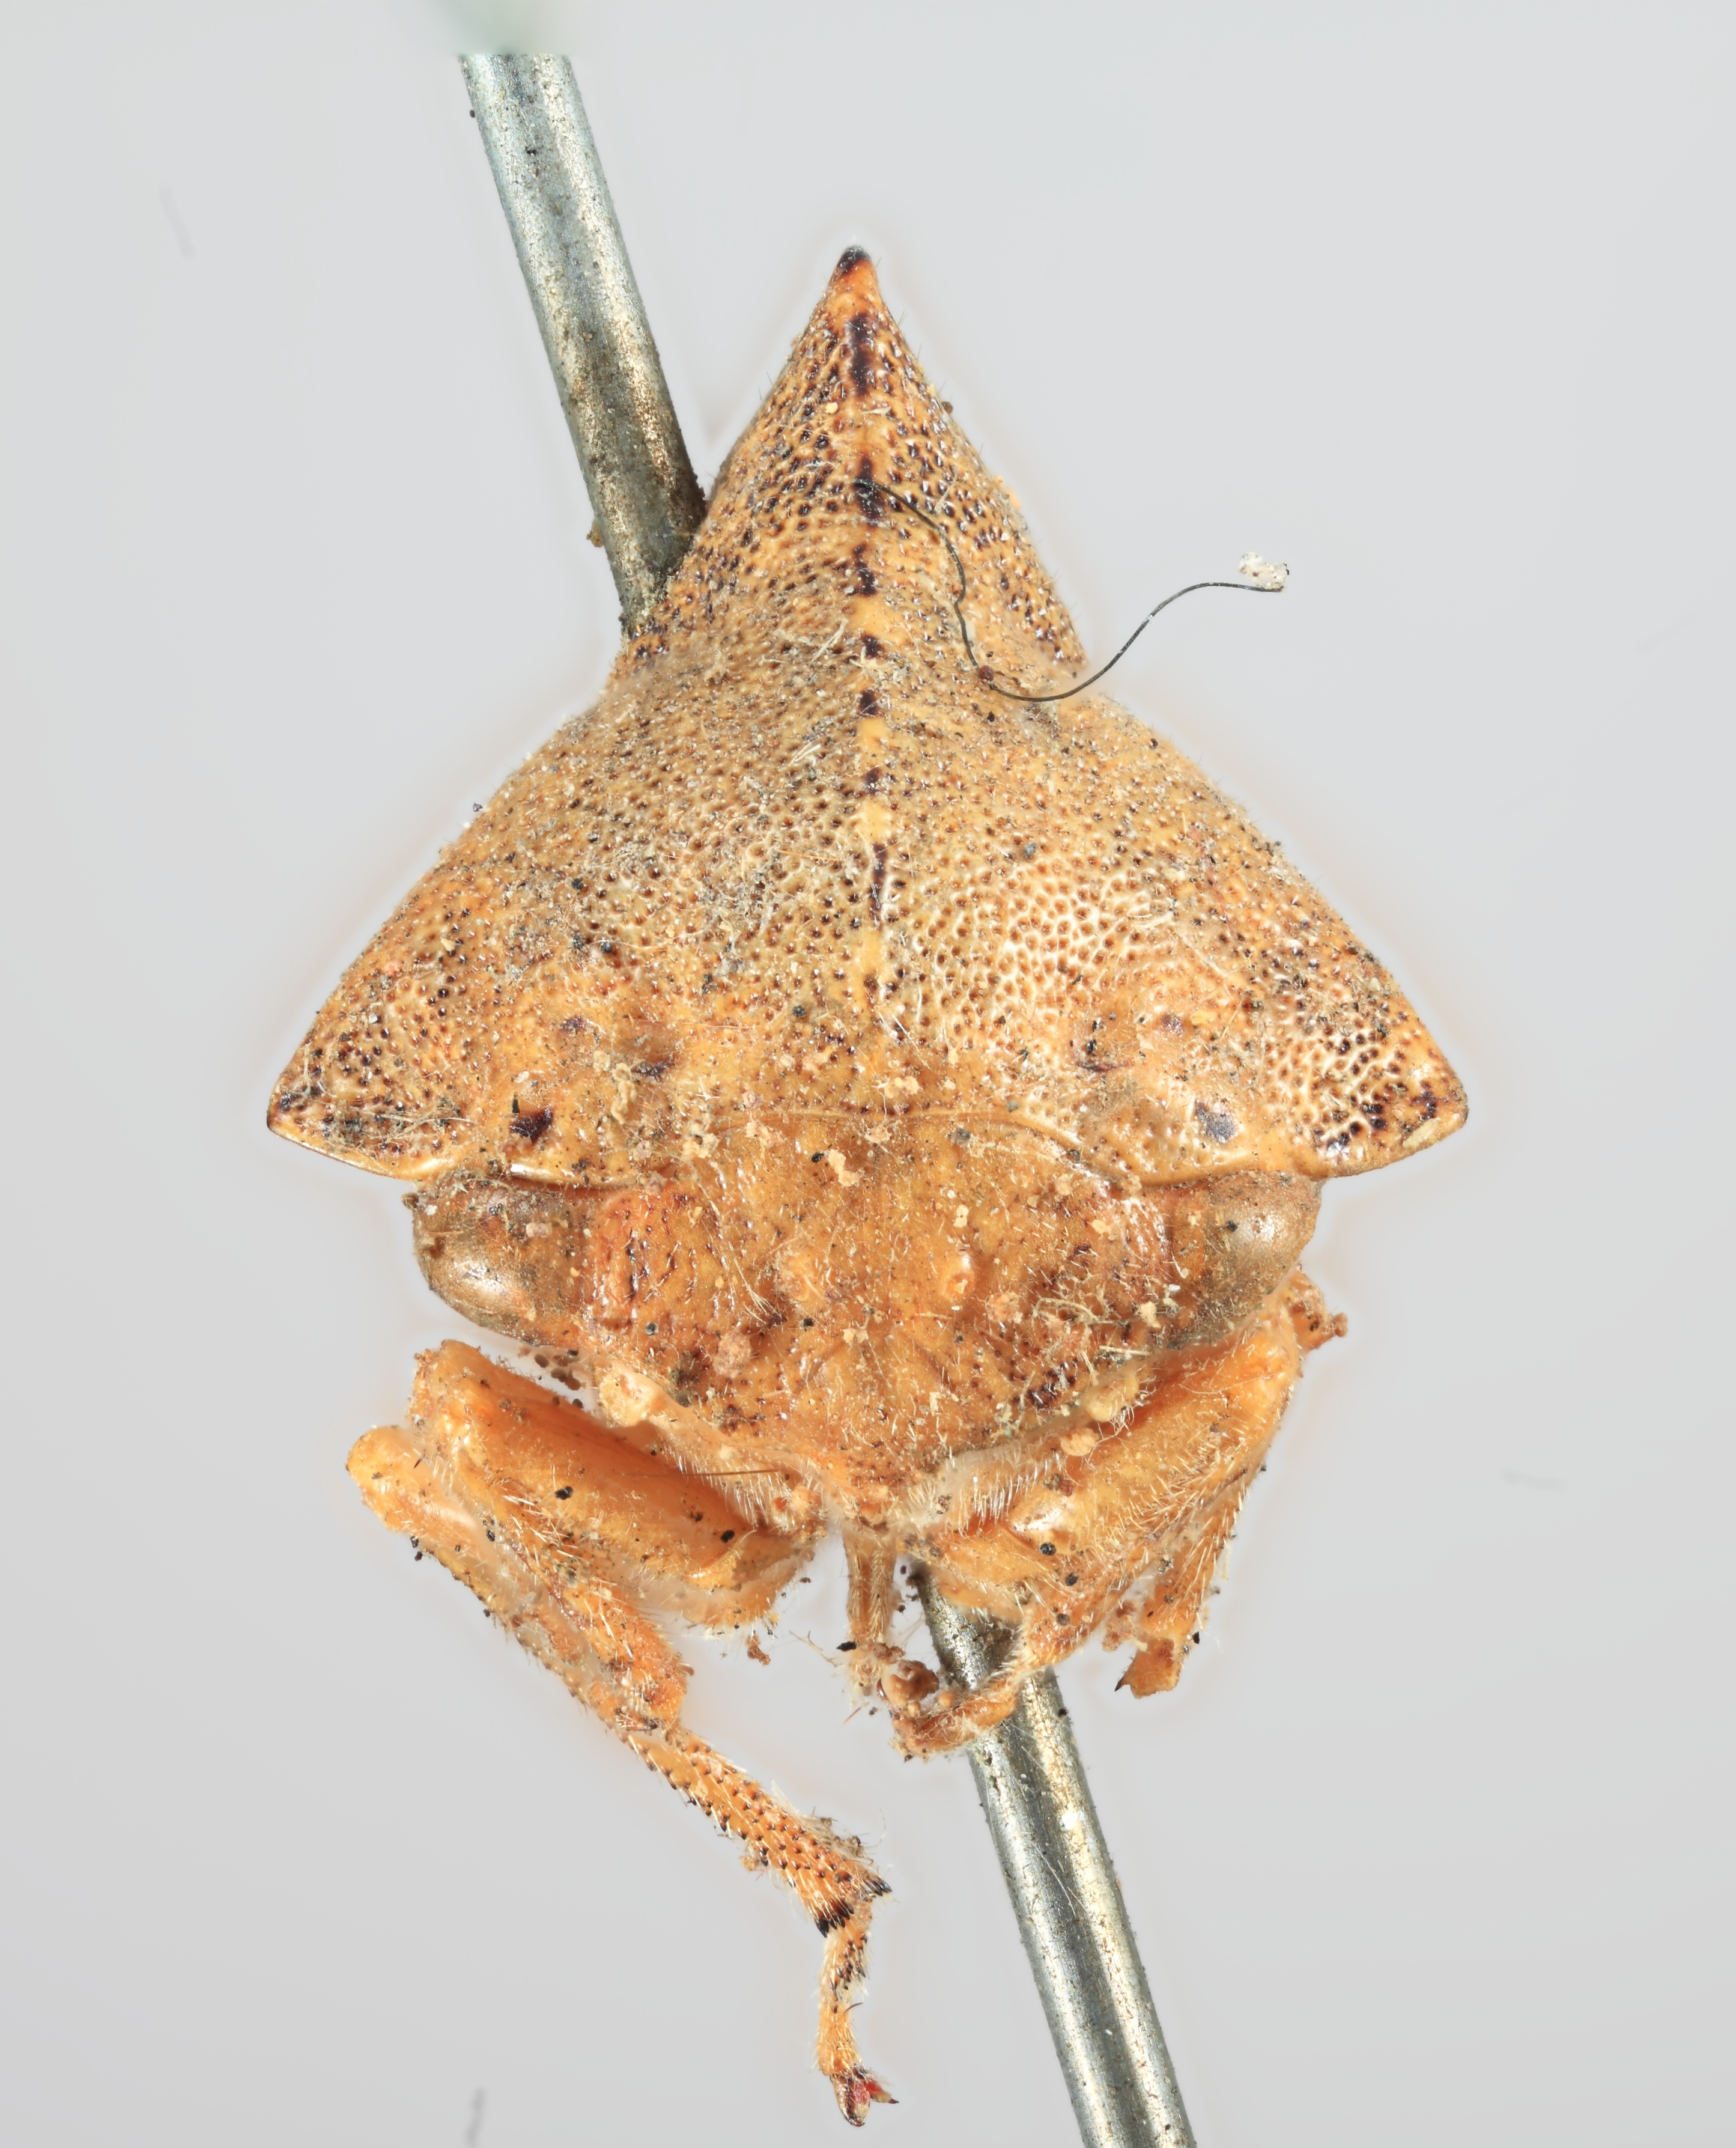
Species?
Telamona spreta
